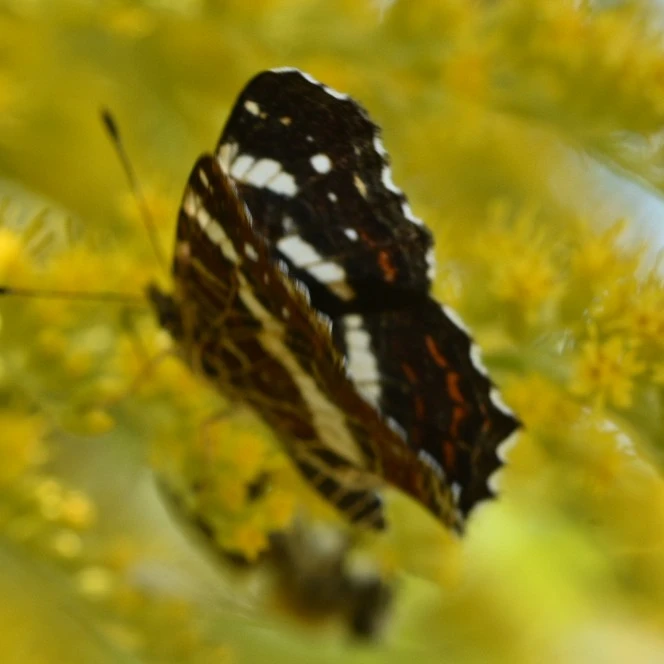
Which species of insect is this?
Araschnia levana
